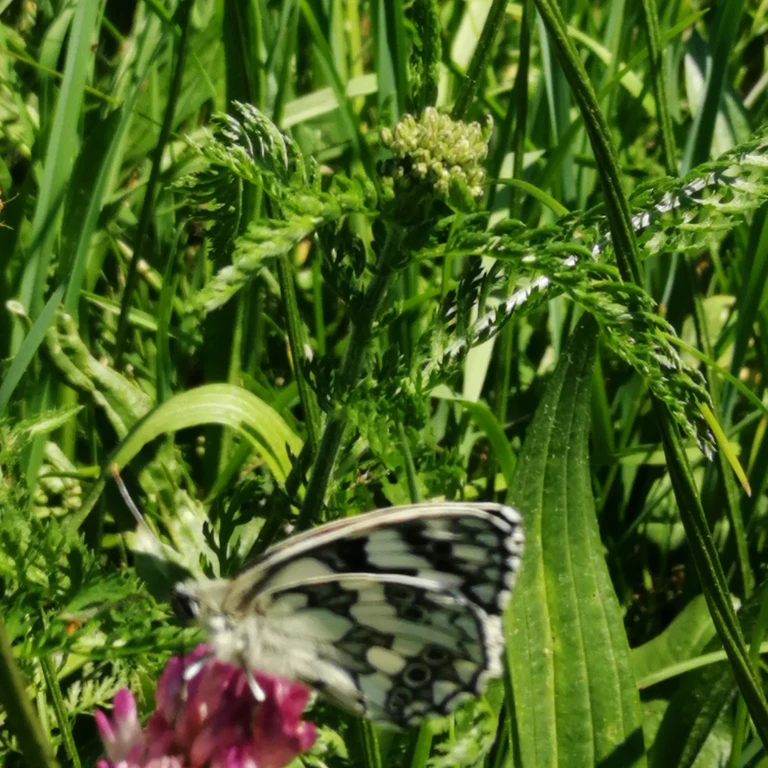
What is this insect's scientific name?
Melanargia galathea
